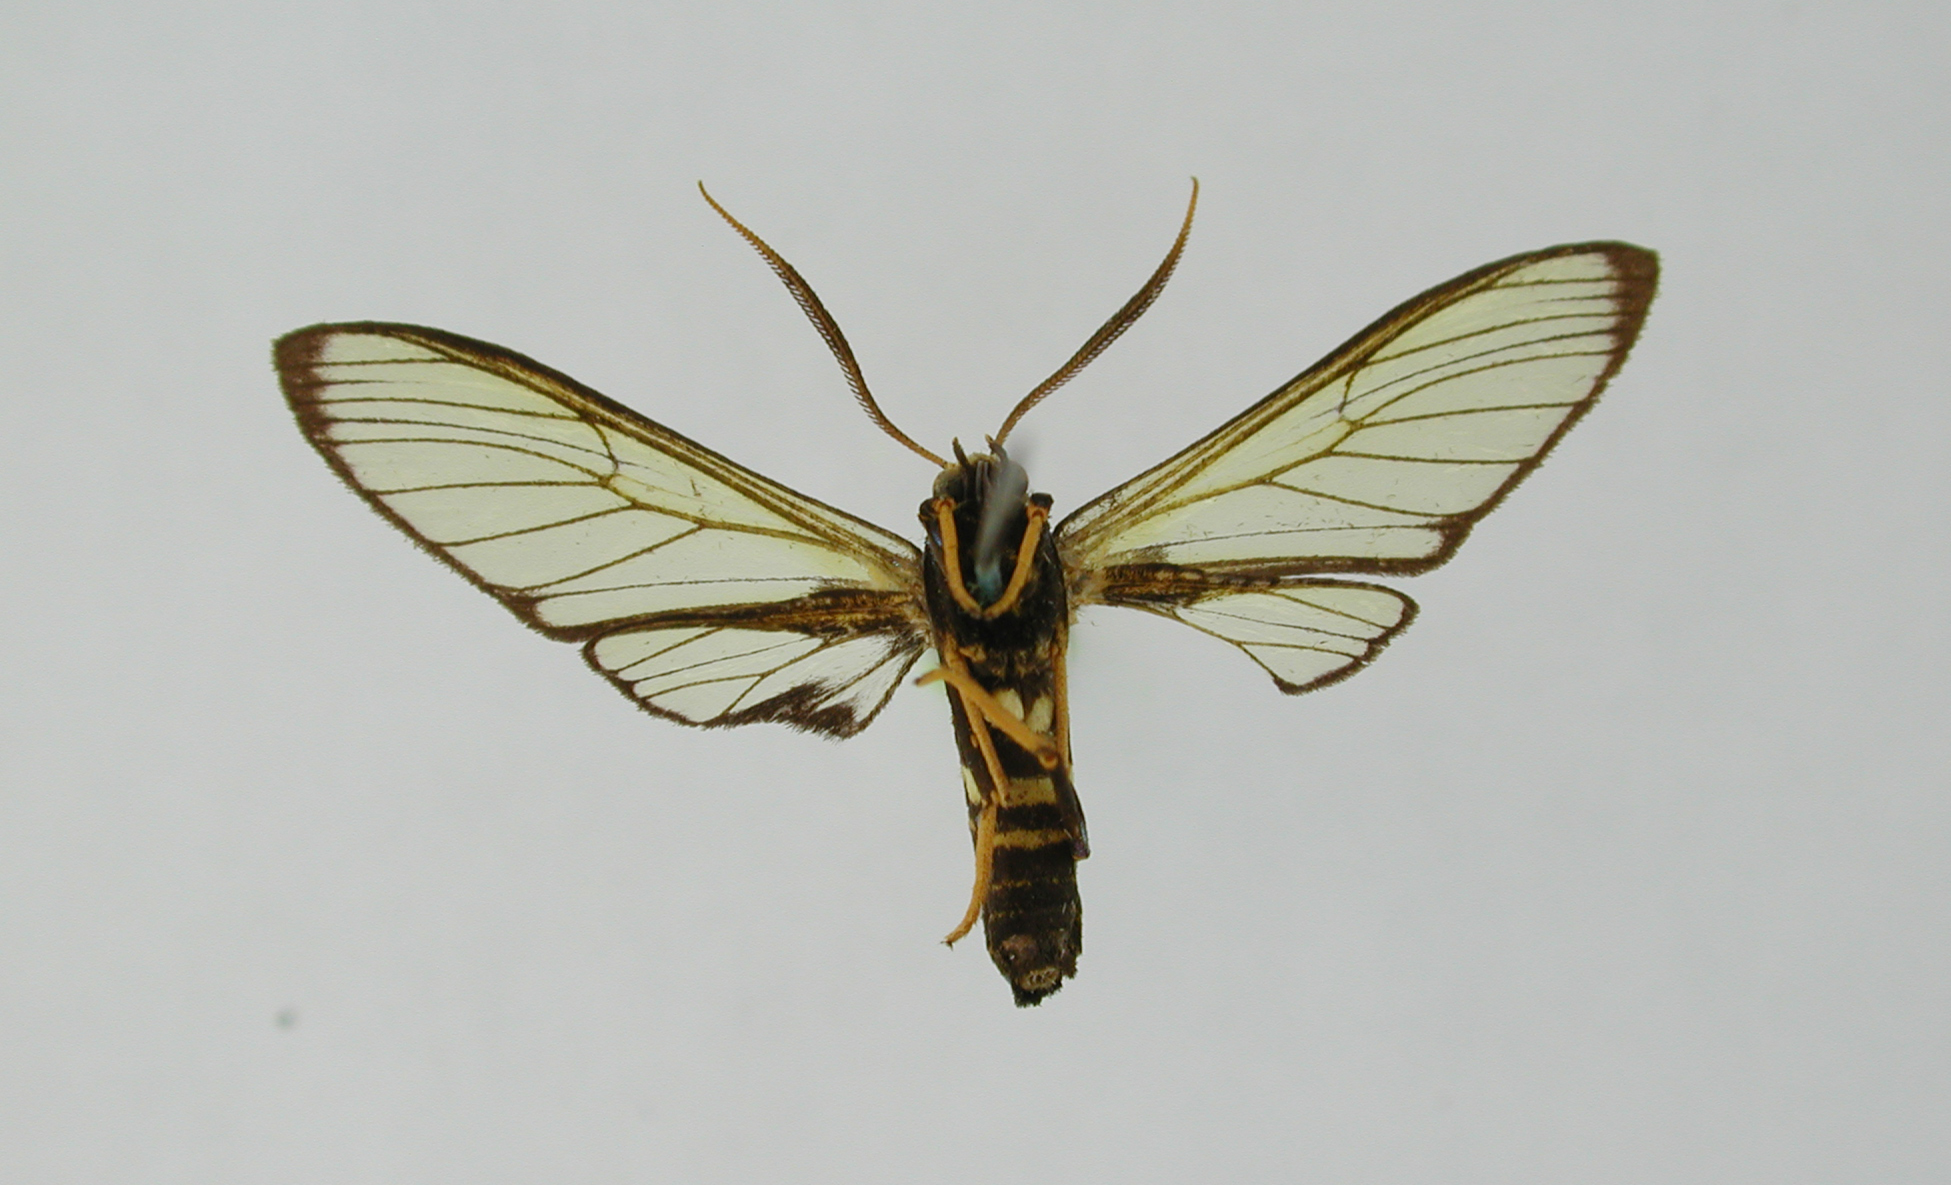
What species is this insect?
Isanthrene atrizonata
